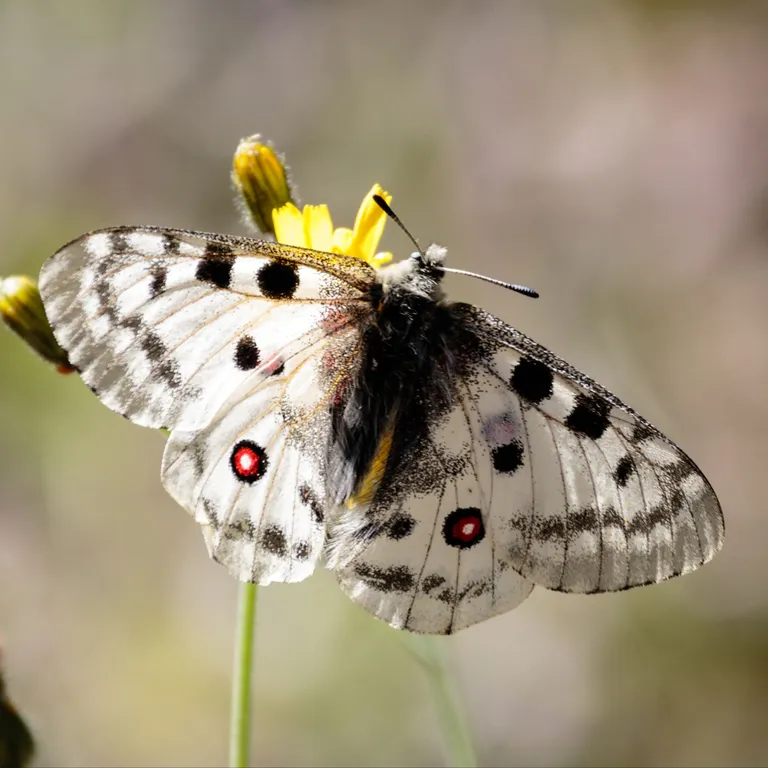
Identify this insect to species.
Parnassius apollo
